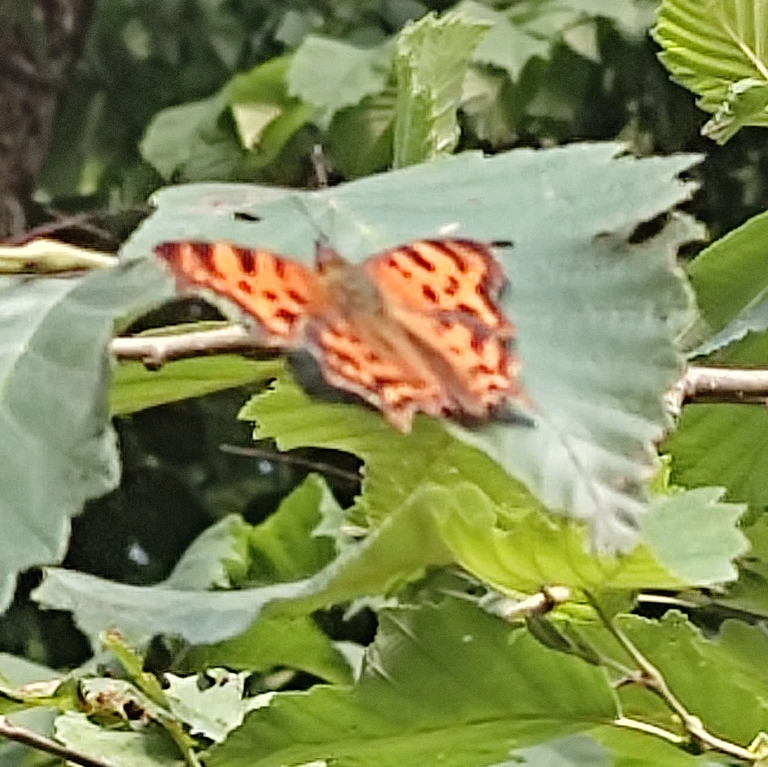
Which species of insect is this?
Polygonia c-album
